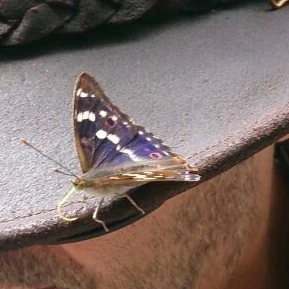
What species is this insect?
Apatura ilia
